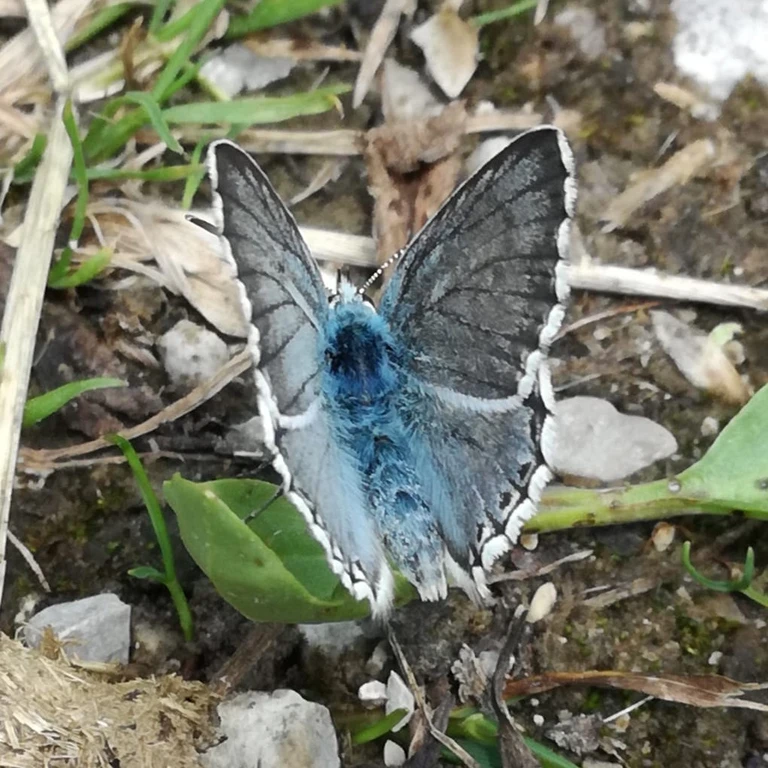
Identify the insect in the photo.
Lysandra coridon
